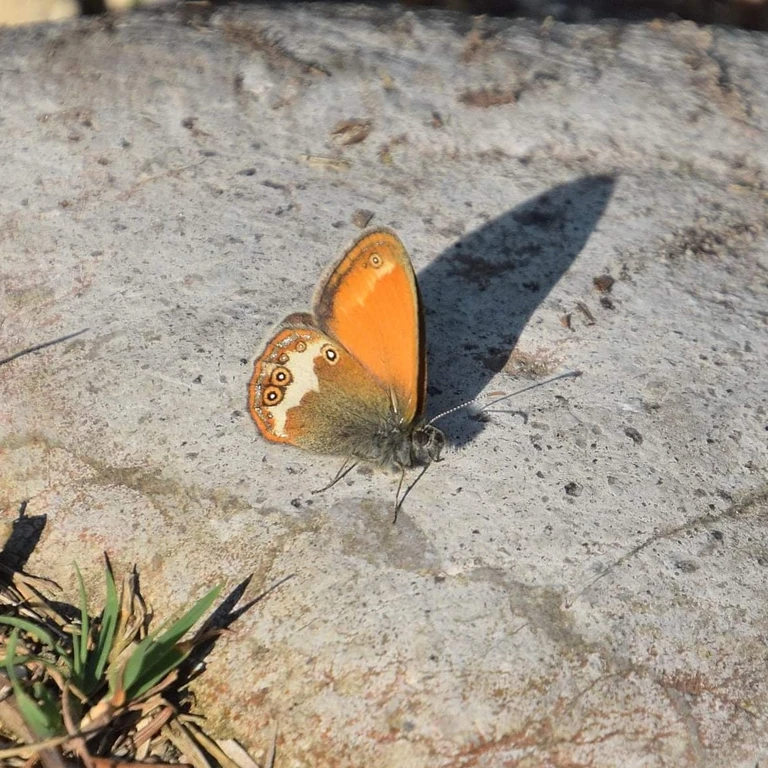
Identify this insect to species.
Coenonympha arcania
